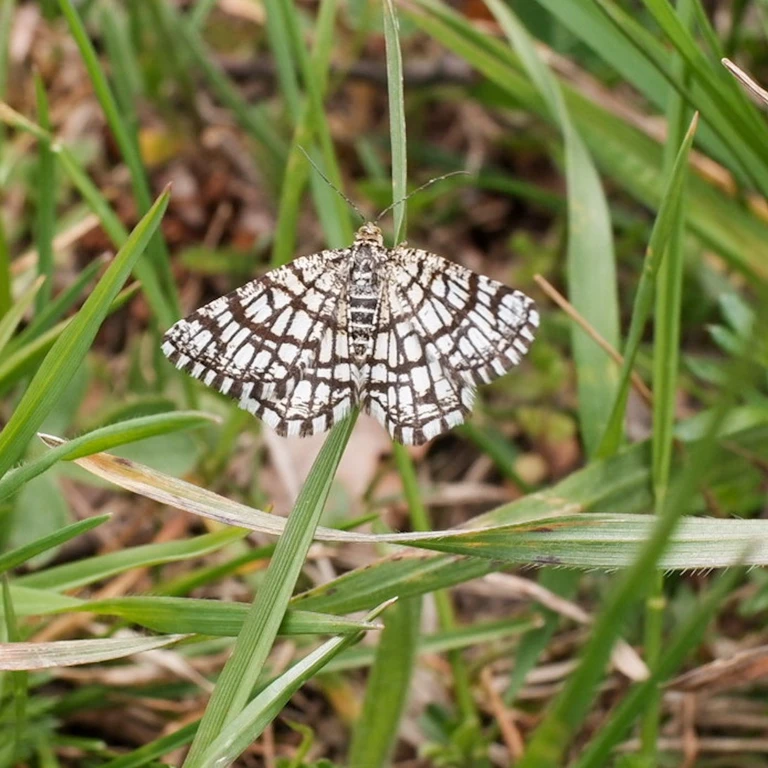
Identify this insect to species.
Chiasmia clathrata
